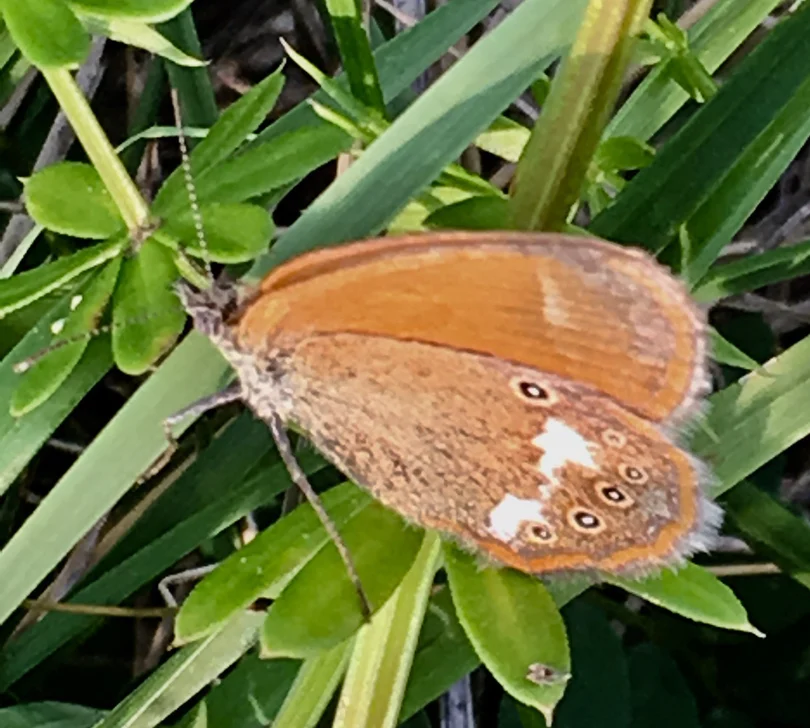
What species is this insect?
Coenonympha glycerion (also Coenonympha iphis)
